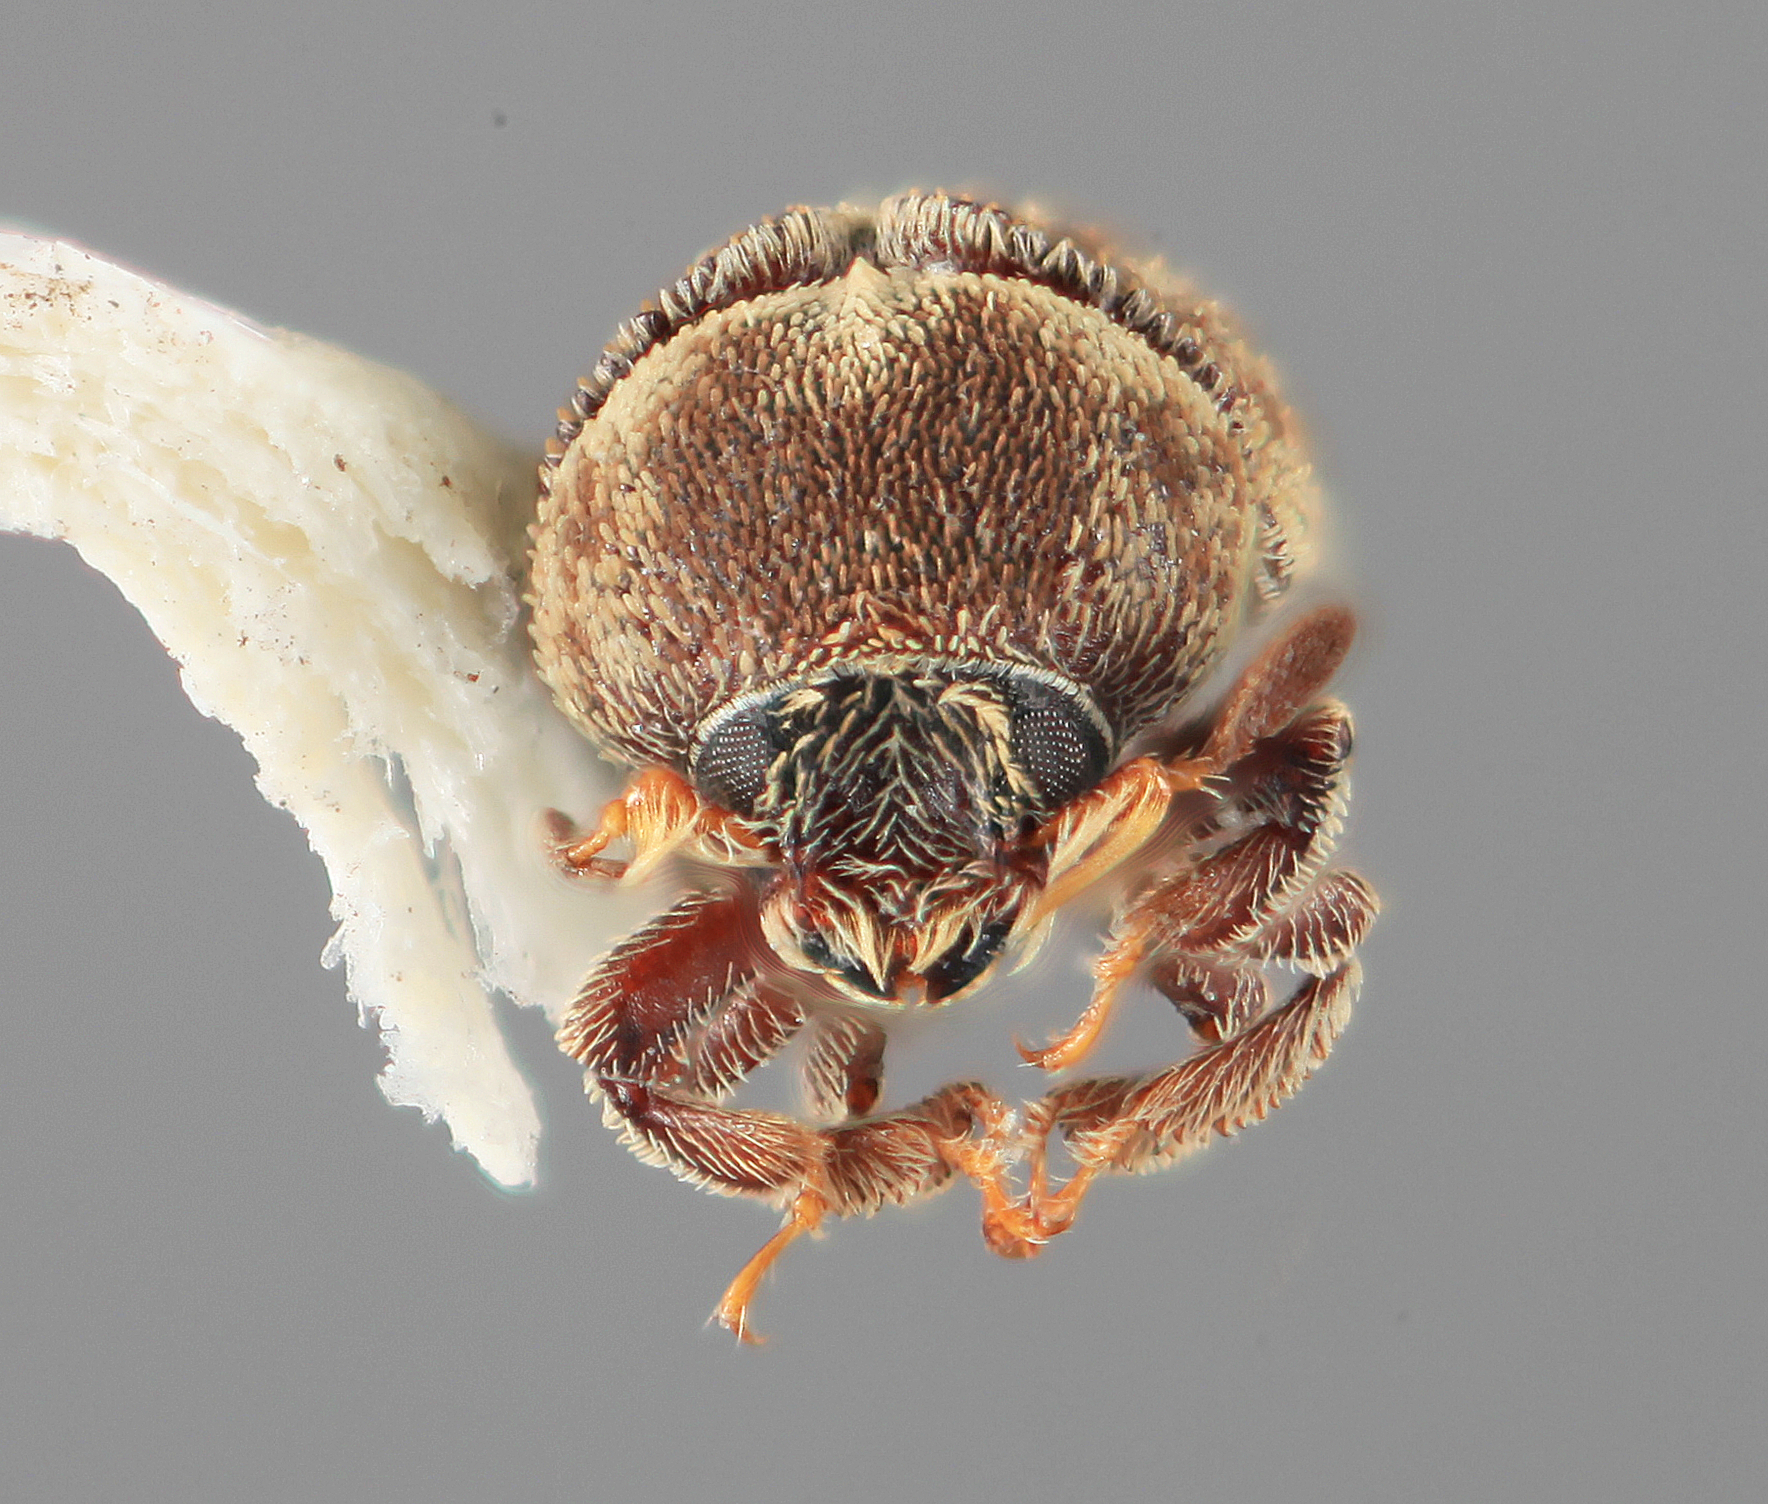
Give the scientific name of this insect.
Chramesus varius
